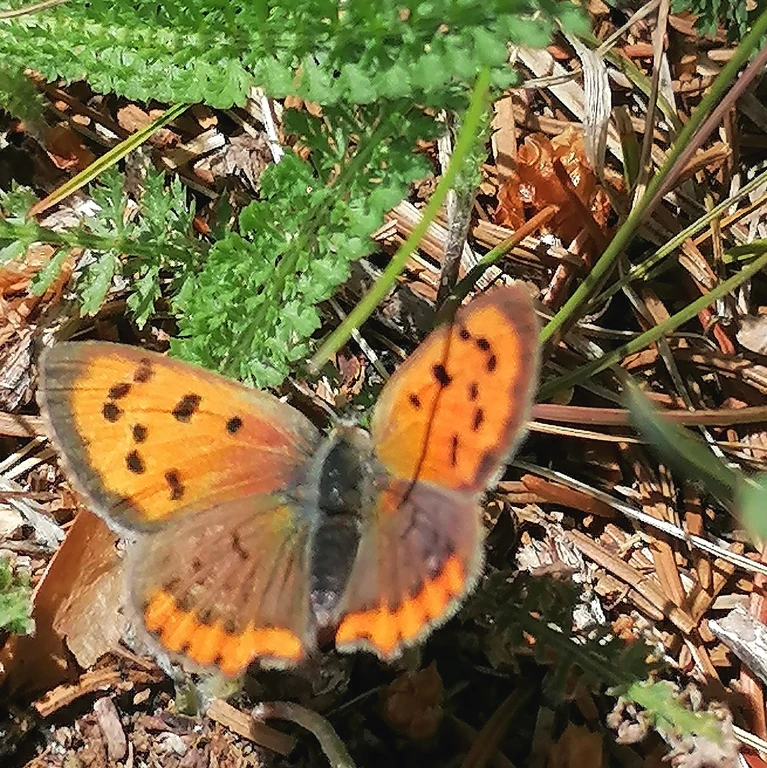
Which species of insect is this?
Lycaena phlaeas
